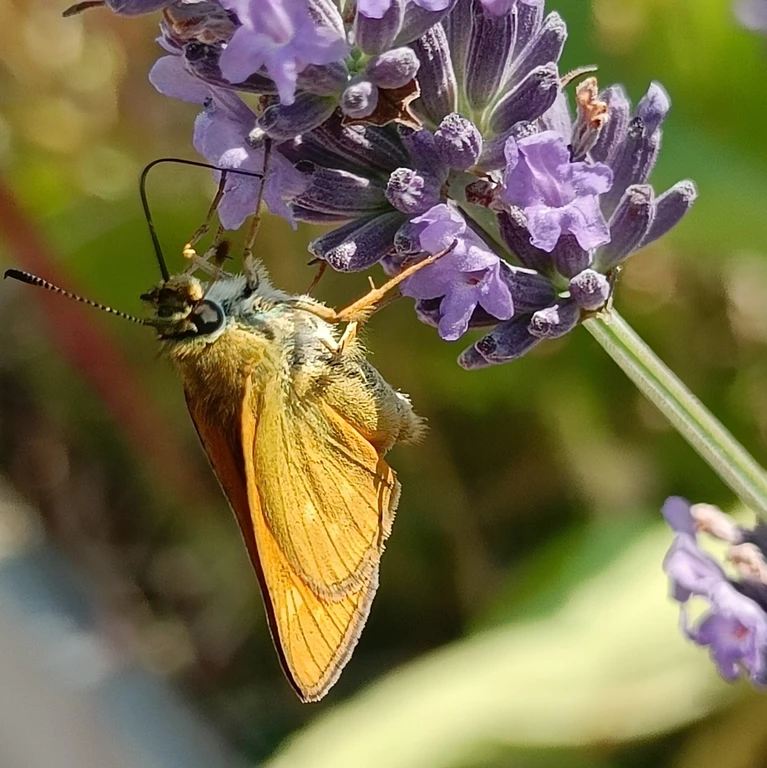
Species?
Ochlodes sylvanus (also Ochlodes venata)
